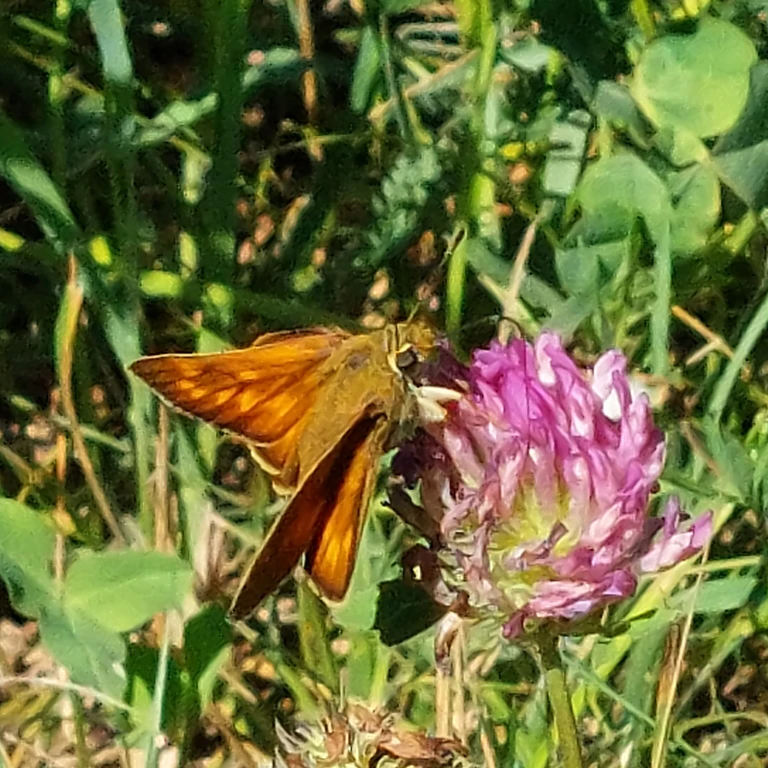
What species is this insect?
Ochlodes sylvanus (also Ochlodes venata)
